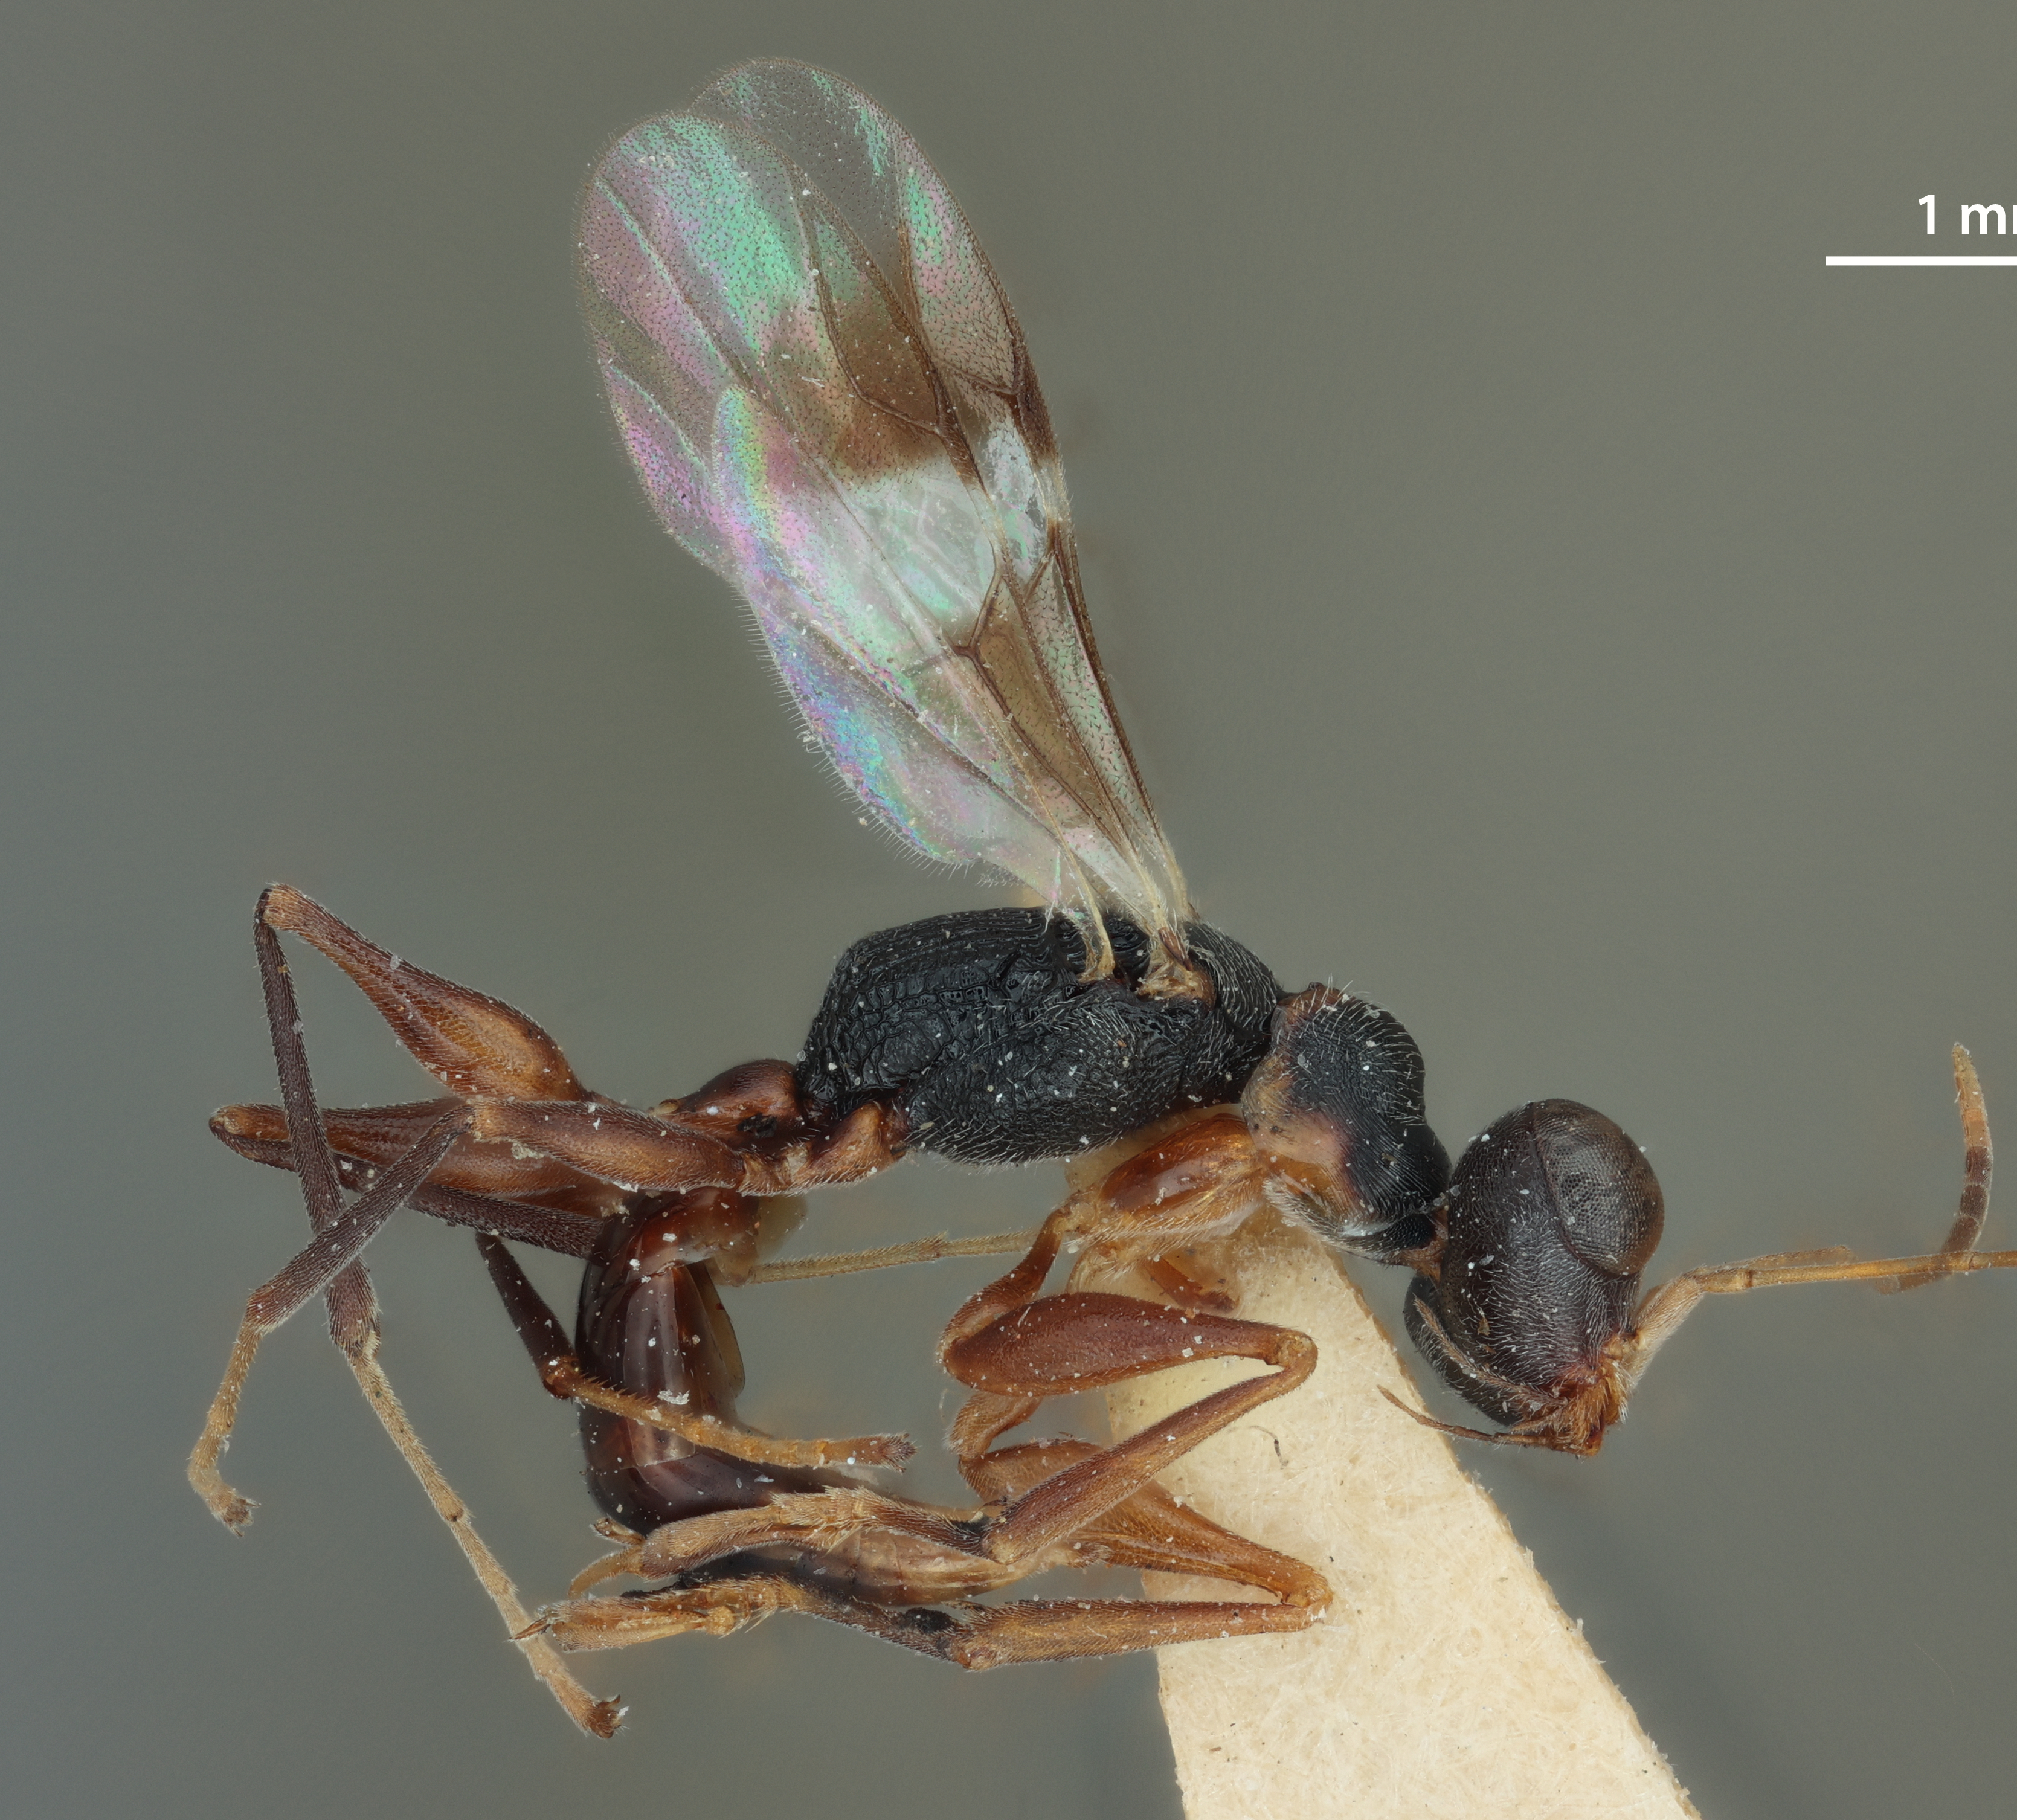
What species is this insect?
Psilodryinus carinatus
